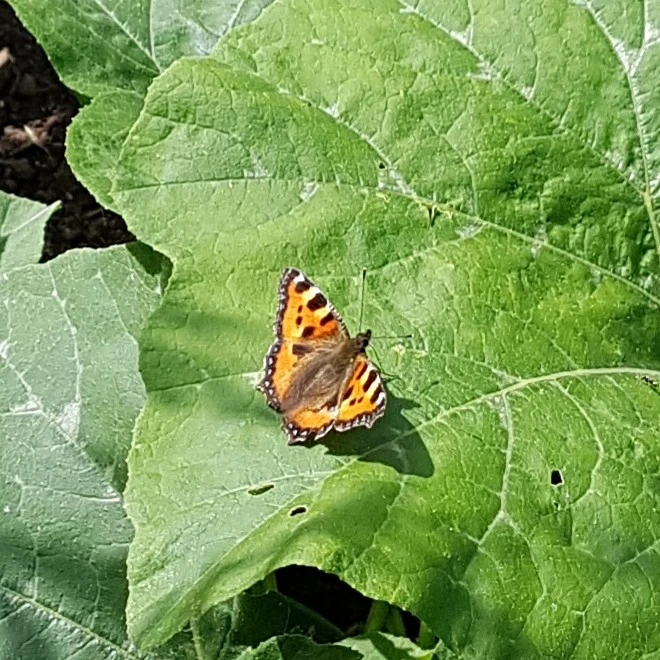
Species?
Aglais urticae
